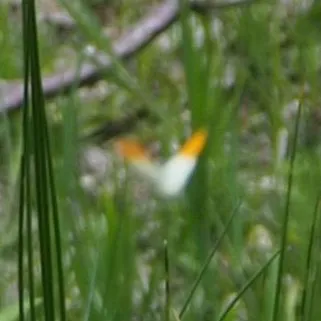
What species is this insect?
Anthocharis cardamines
